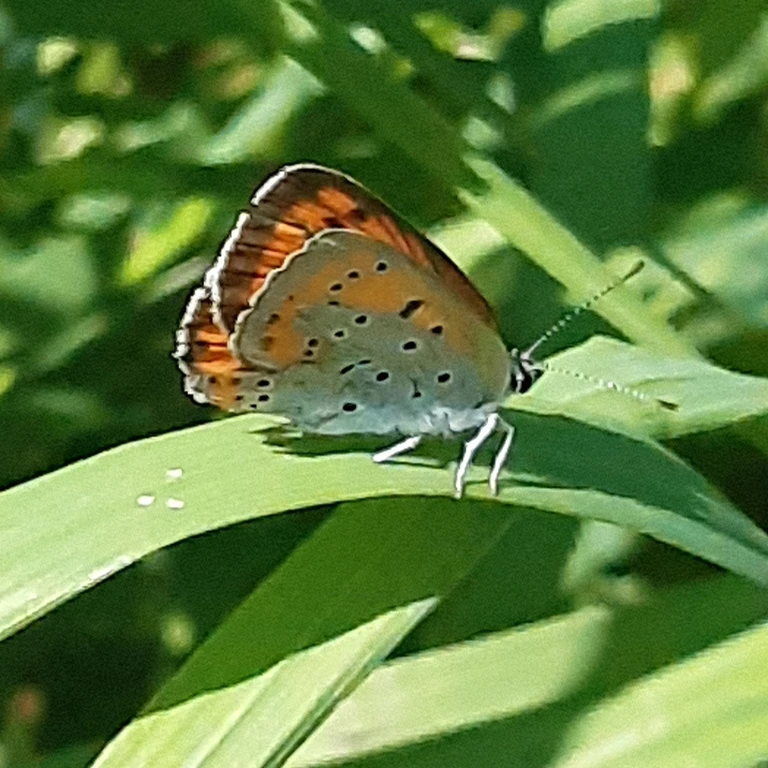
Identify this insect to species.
Lycaena dispar
